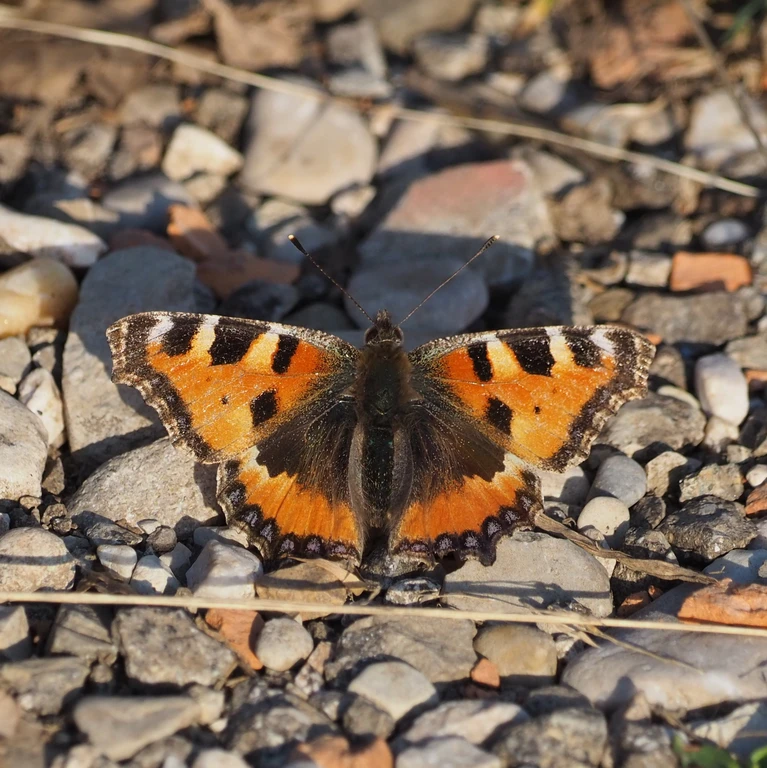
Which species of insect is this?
Aglais urticae
